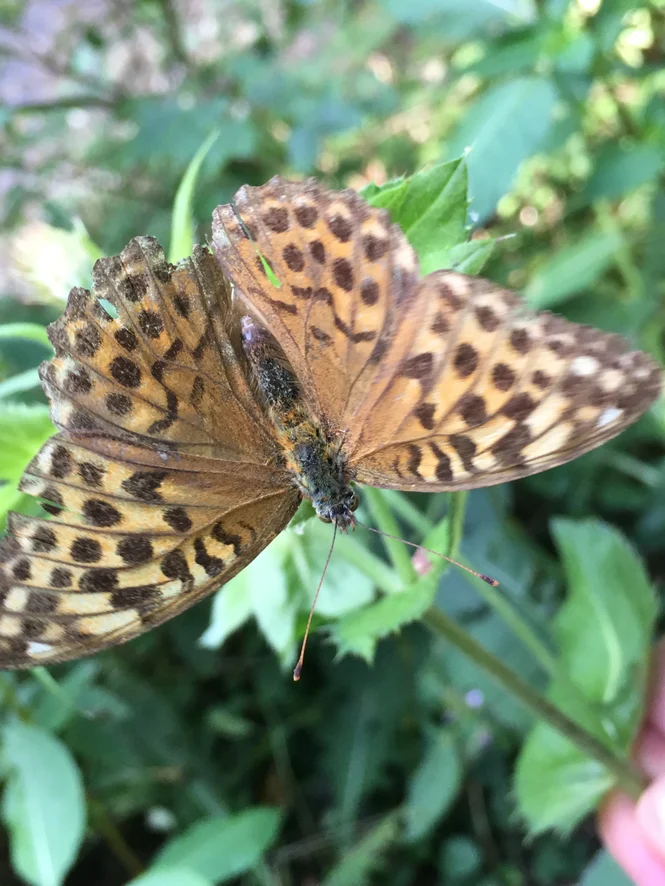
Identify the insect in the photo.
Argynnis paphia
